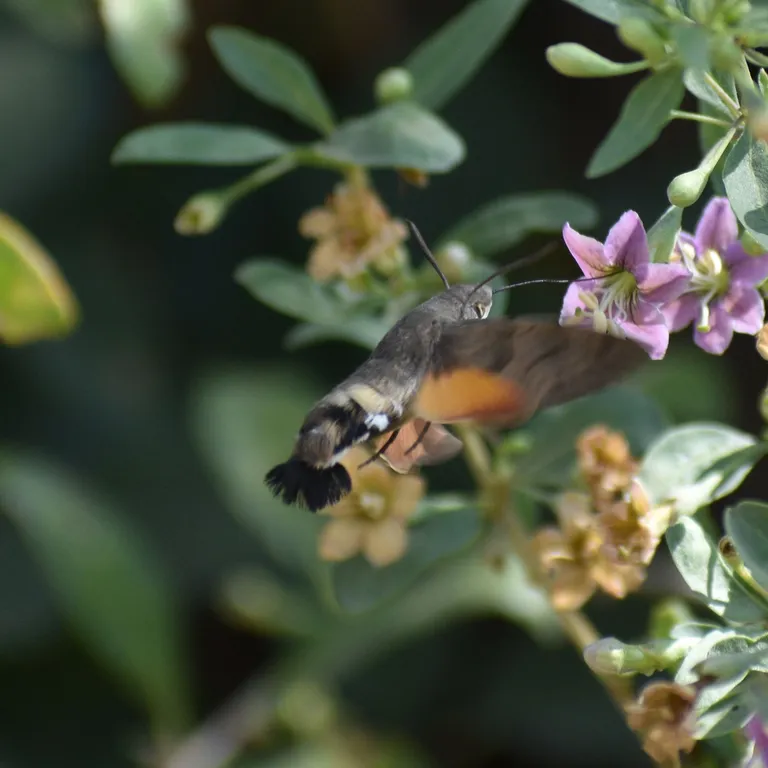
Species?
Macroglossum stellatarum
